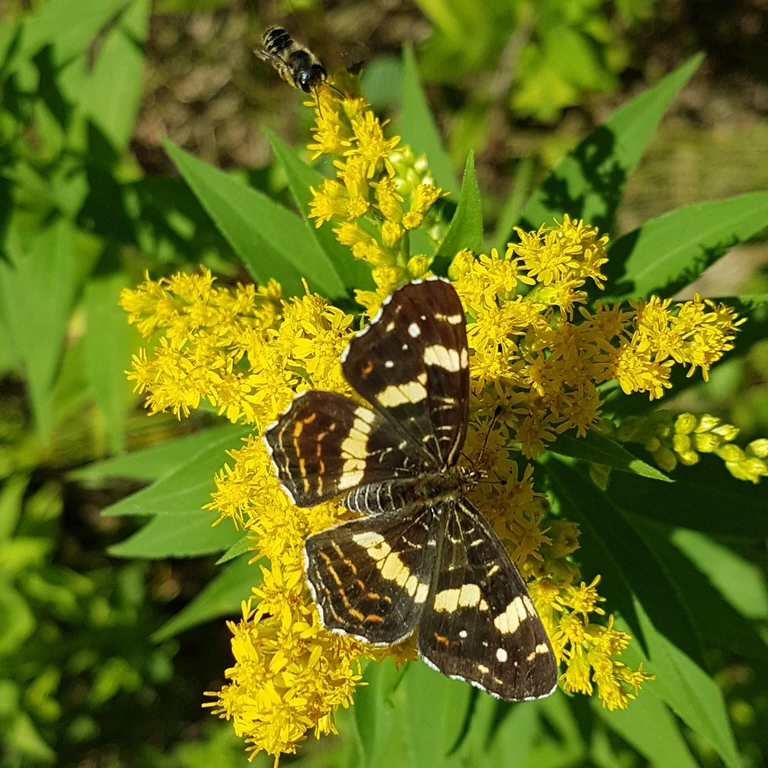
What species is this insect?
Araschnia levana
